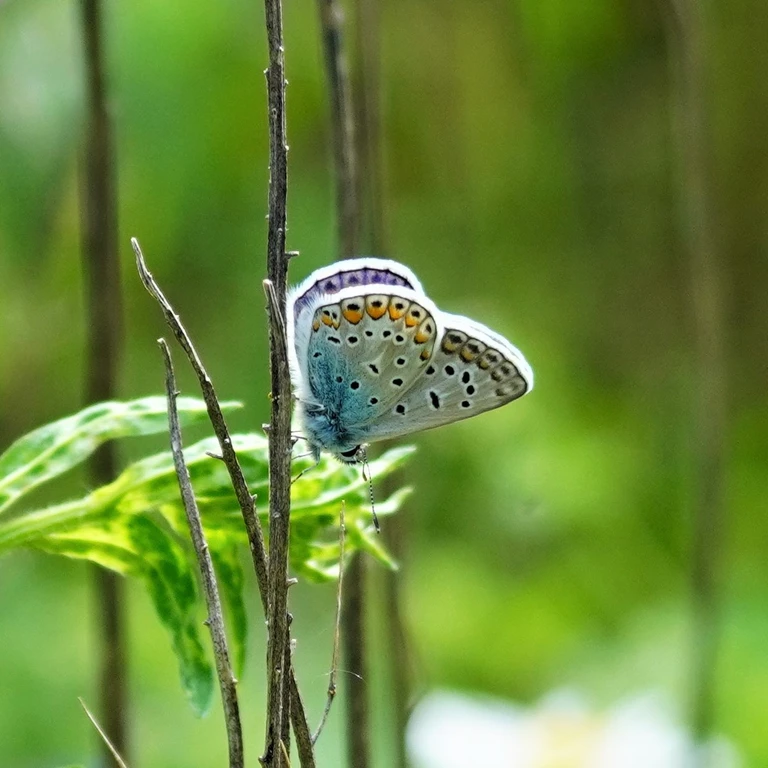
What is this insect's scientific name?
Polyommatus icarus
